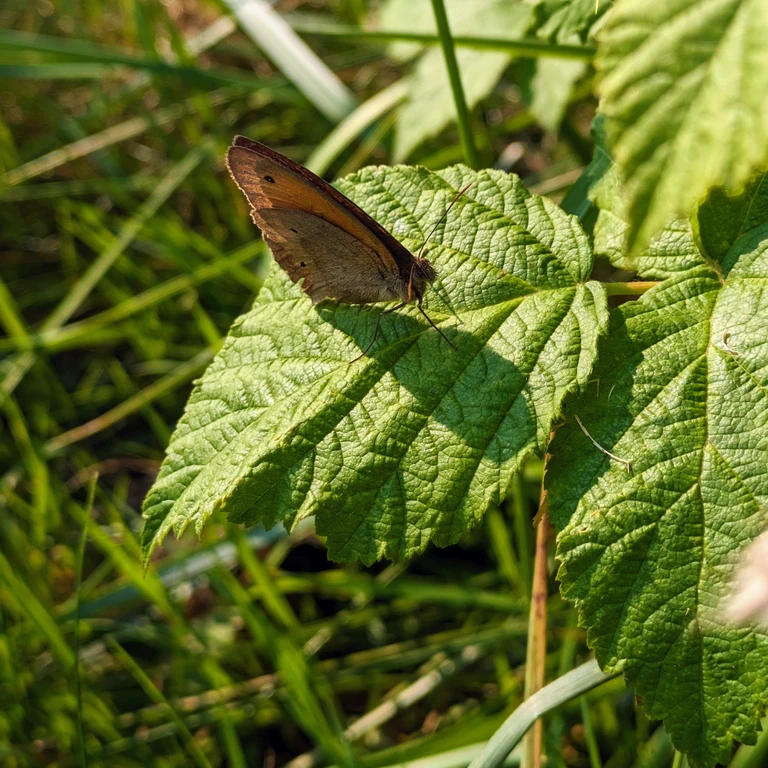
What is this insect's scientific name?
Maniola jurtina
